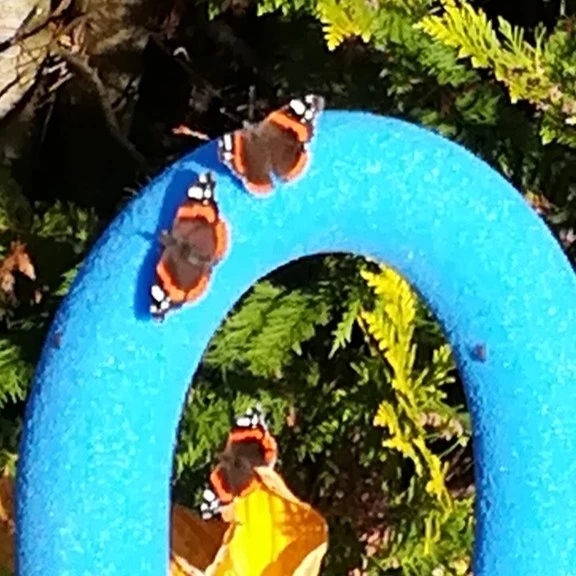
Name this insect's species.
Vanessa atalanta
